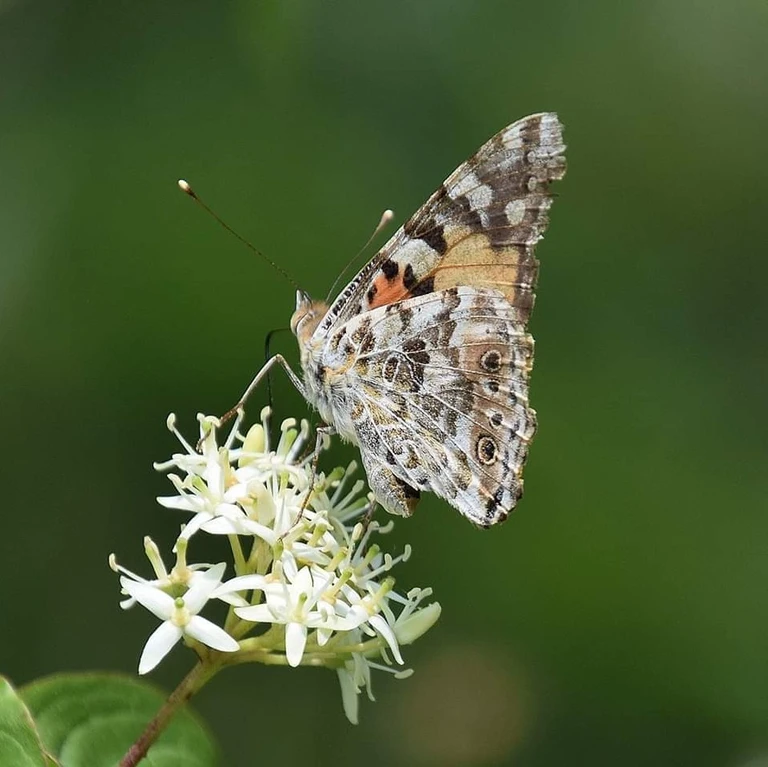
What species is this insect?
Vanessa cardui
